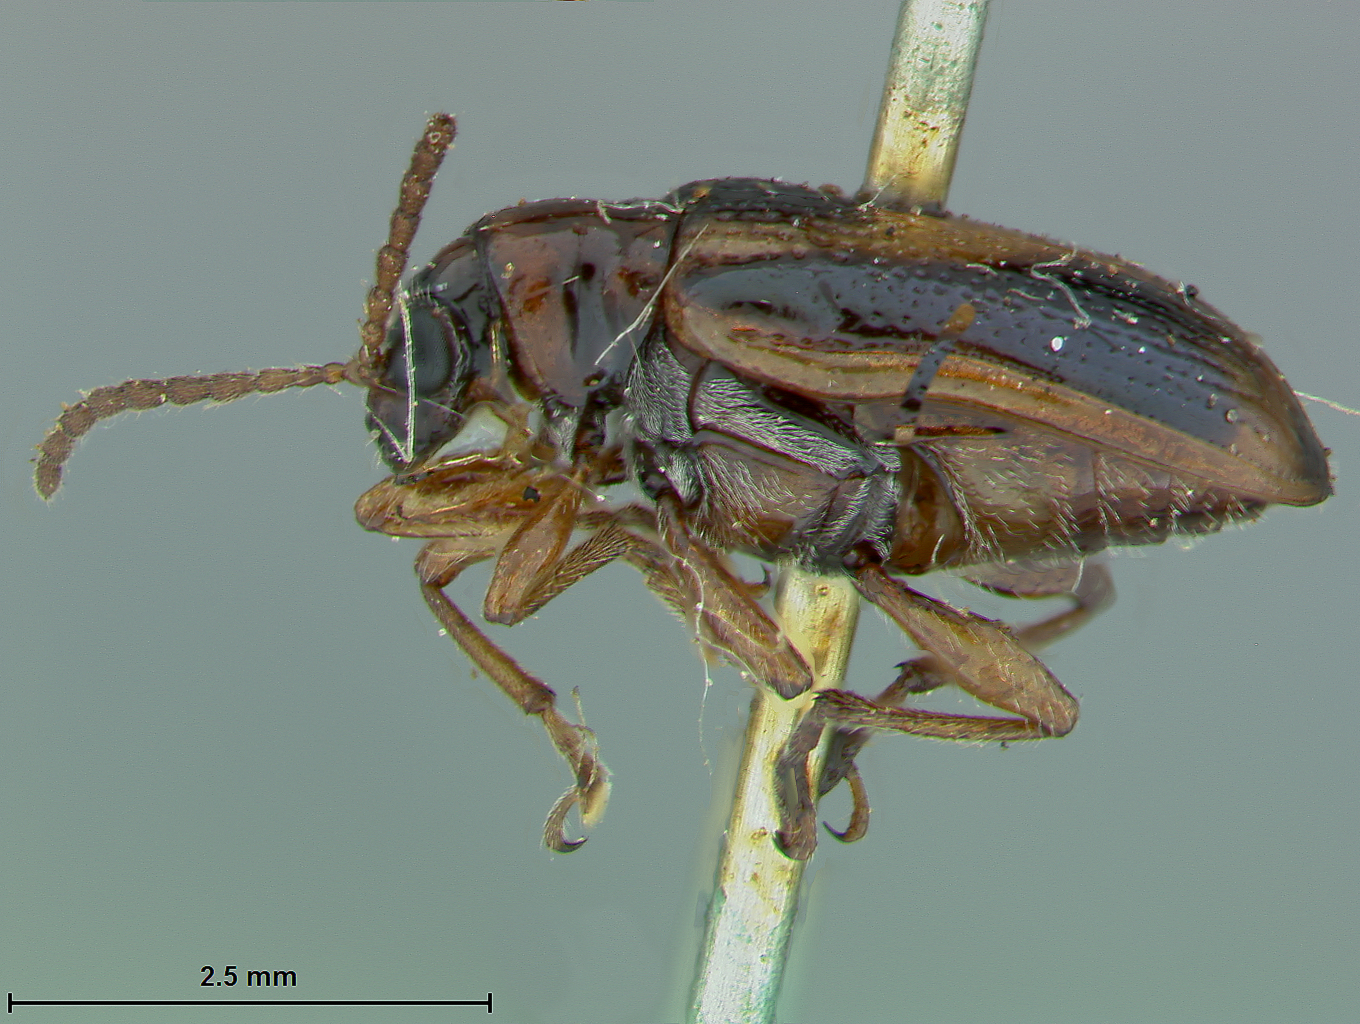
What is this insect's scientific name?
Lema lebioides
